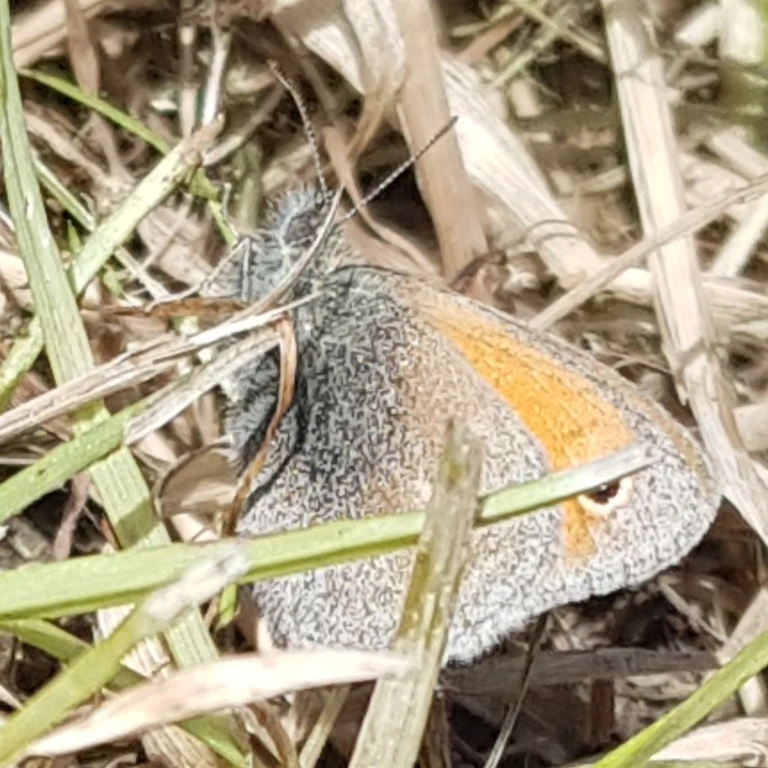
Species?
Coenonympha pamphilus
